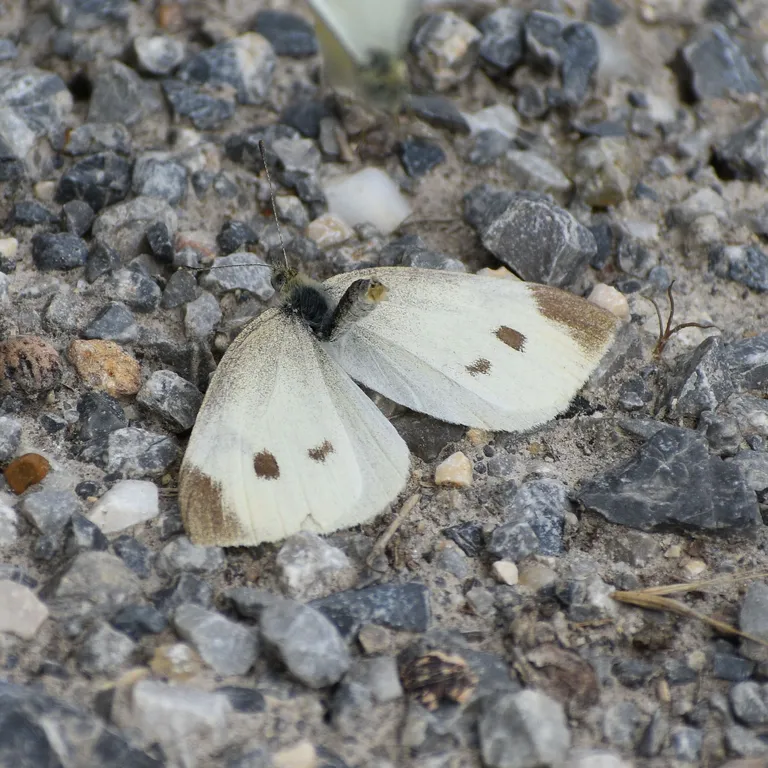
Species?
Pieris rapae
